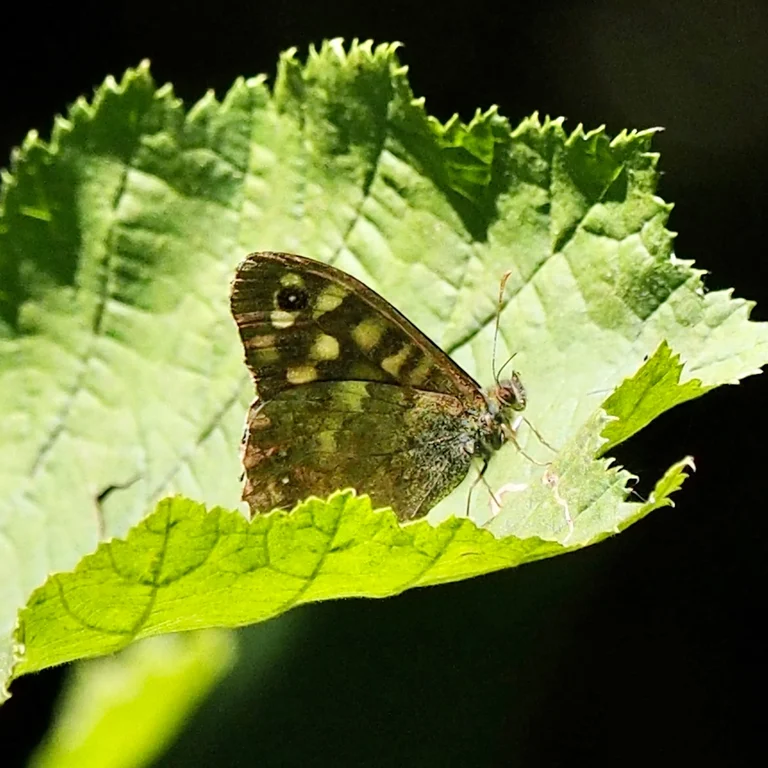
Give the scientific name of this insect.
Pararge aegeria
